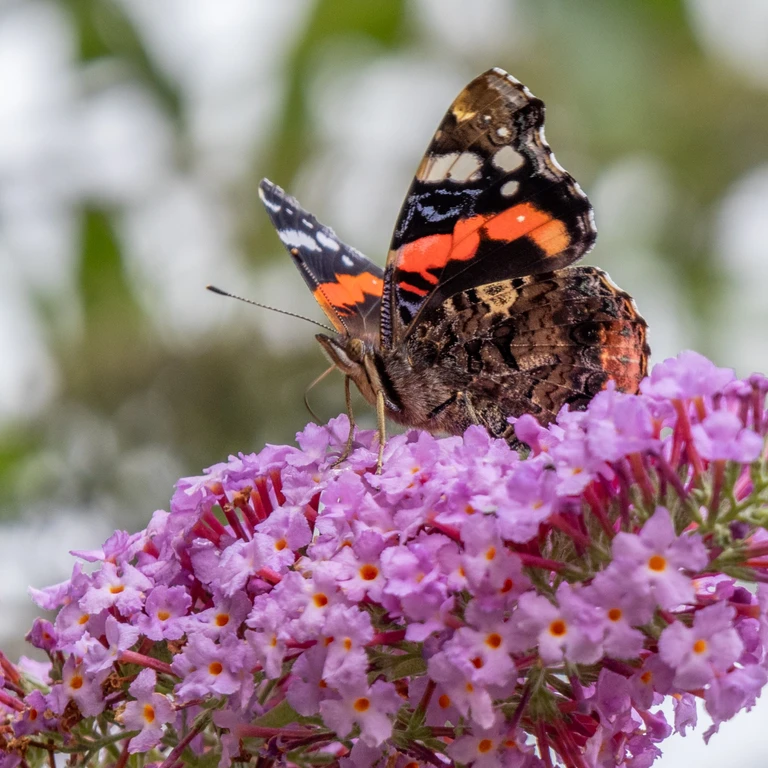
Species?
Vanessa atalanta
